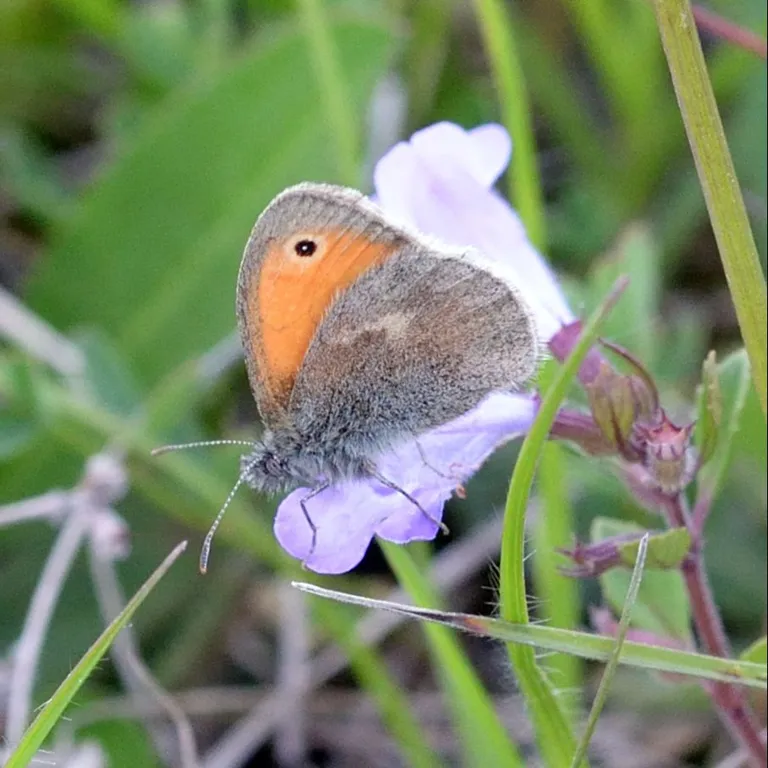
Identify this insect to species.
Coenonympha pamphilus
